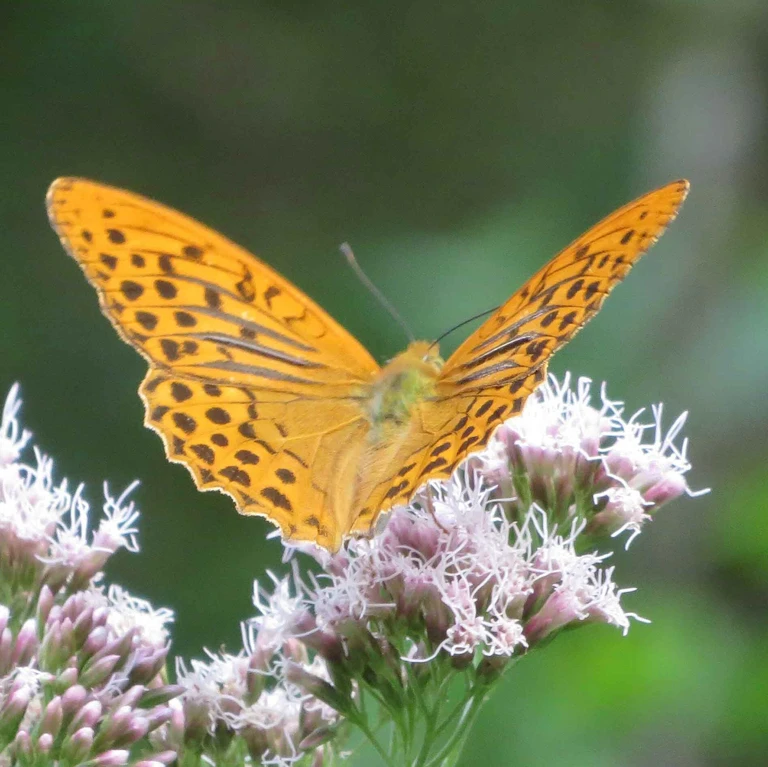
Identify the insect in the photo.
Argynnis paphia
